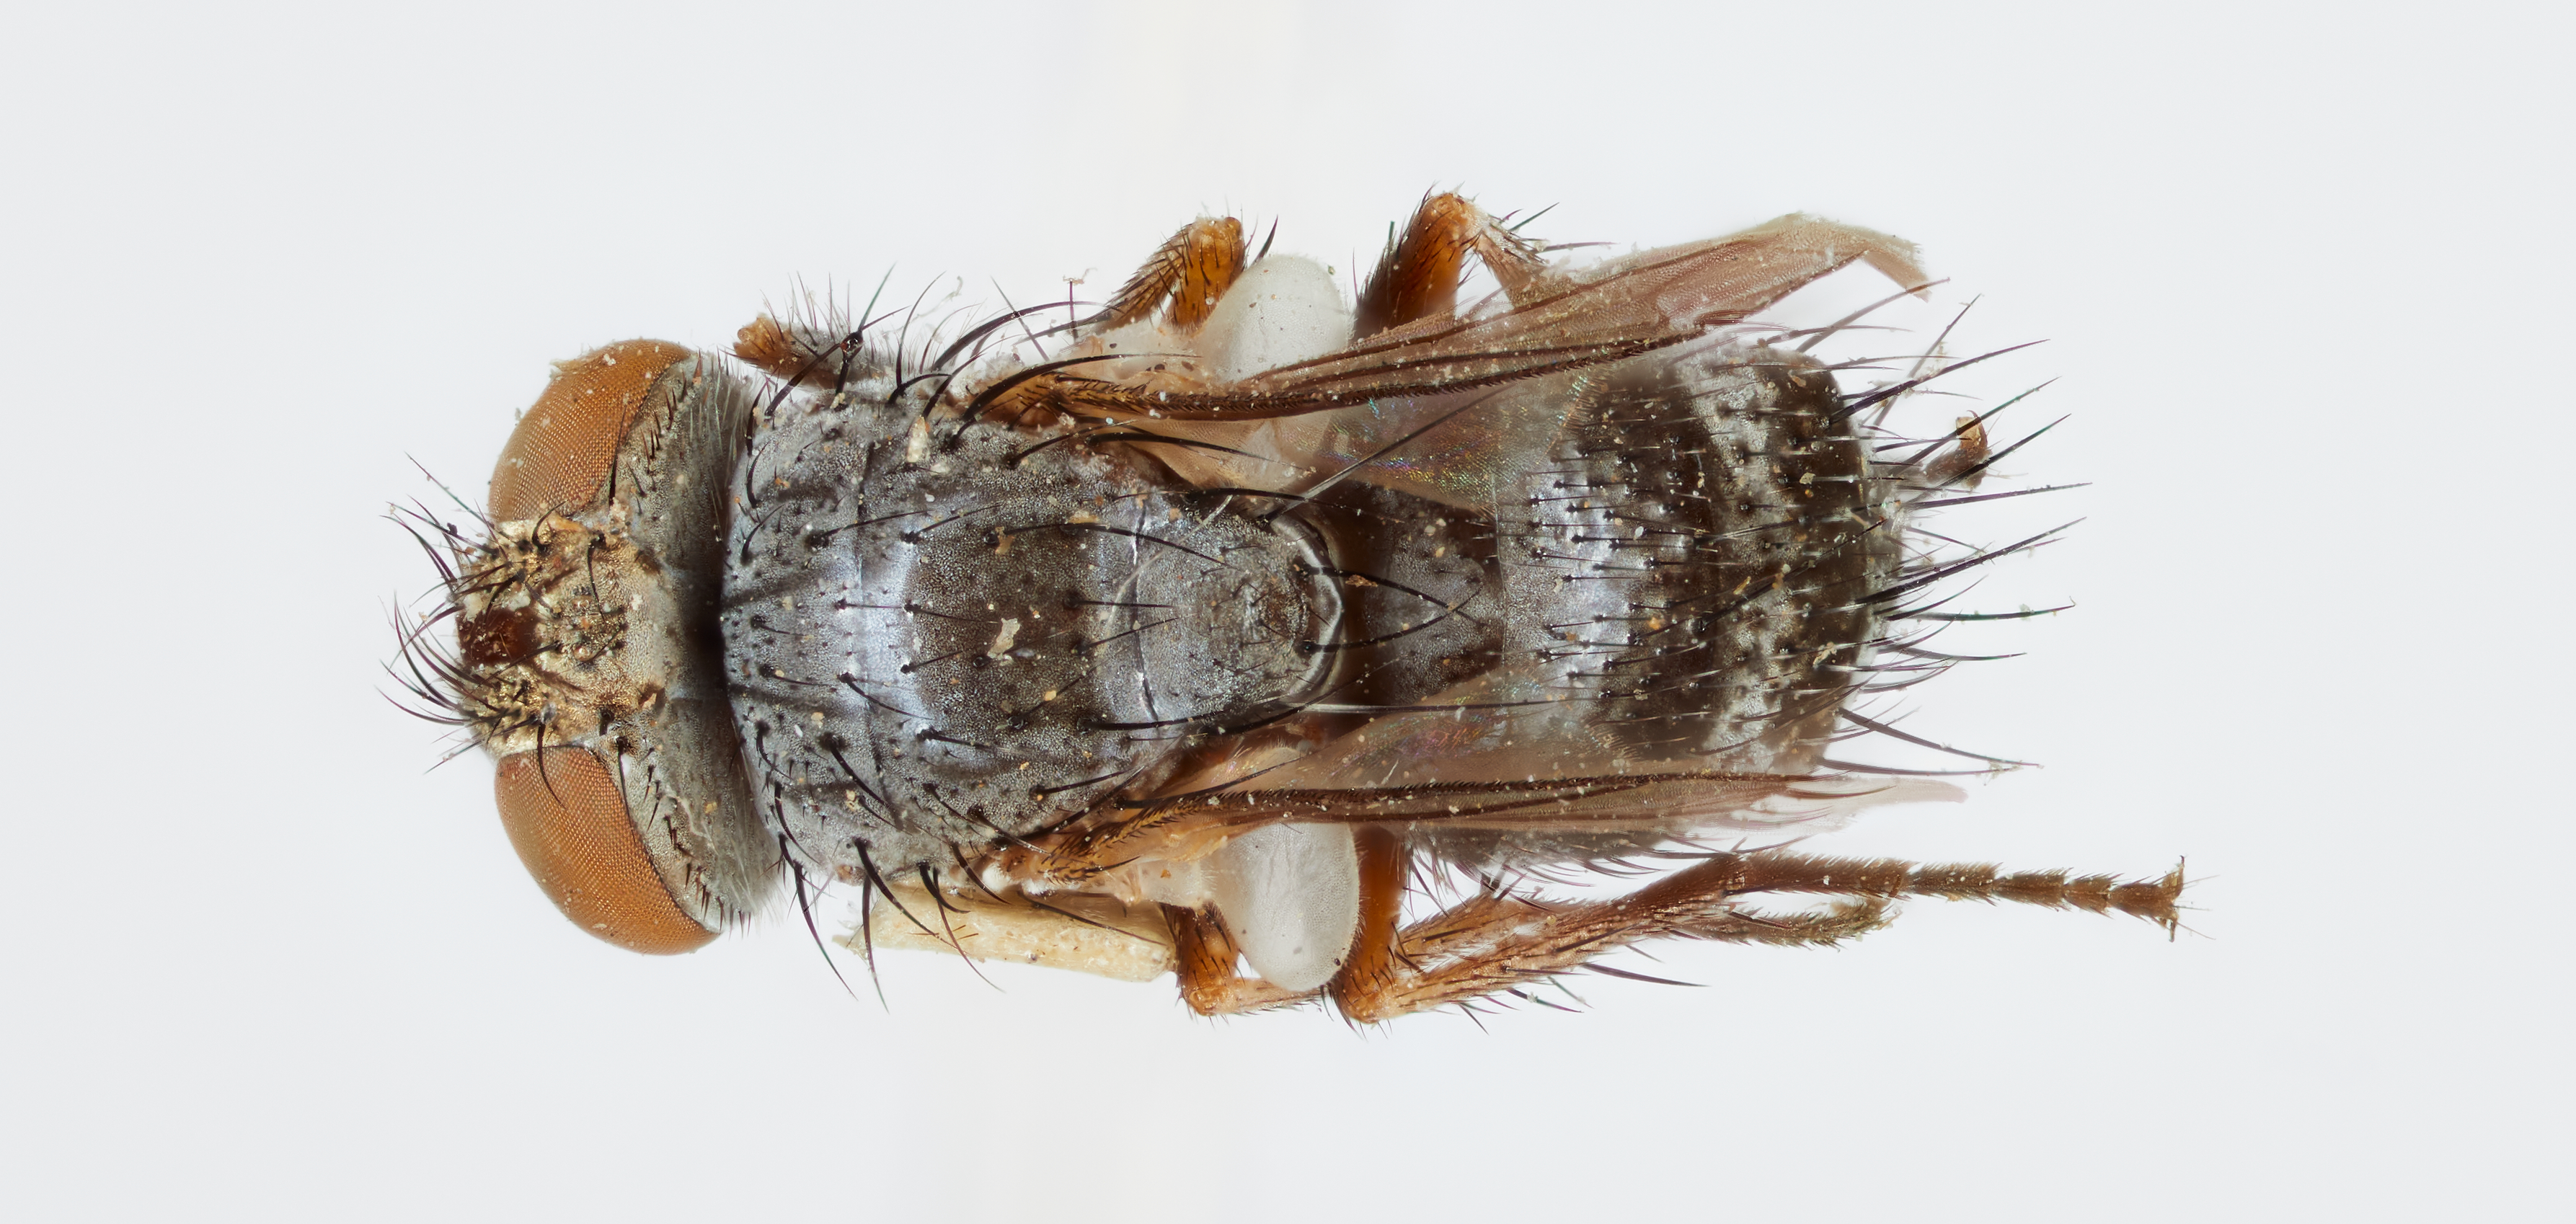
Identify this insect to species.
Acemyia tibialis
